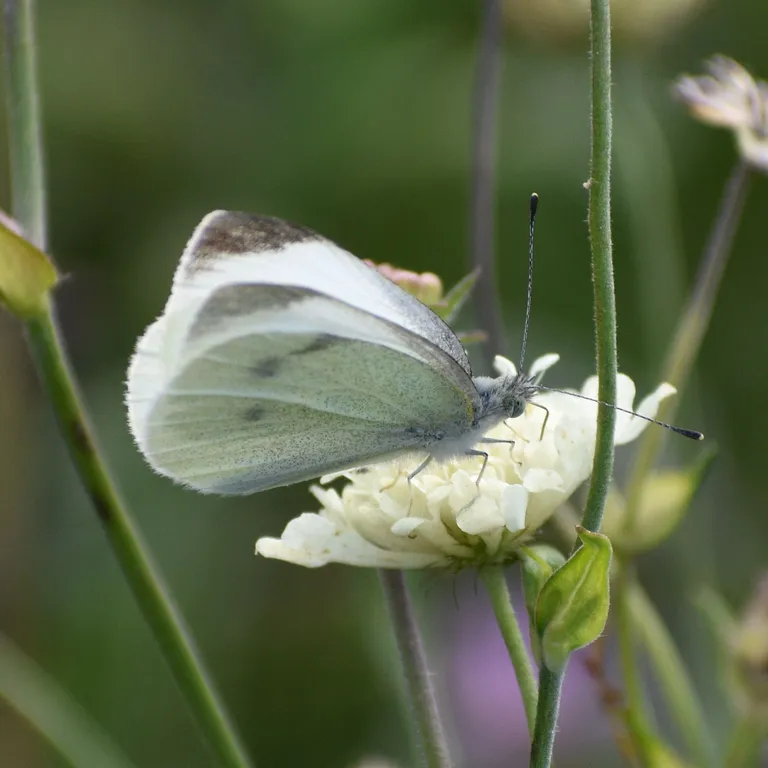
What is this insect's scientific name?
Pieris rapae
